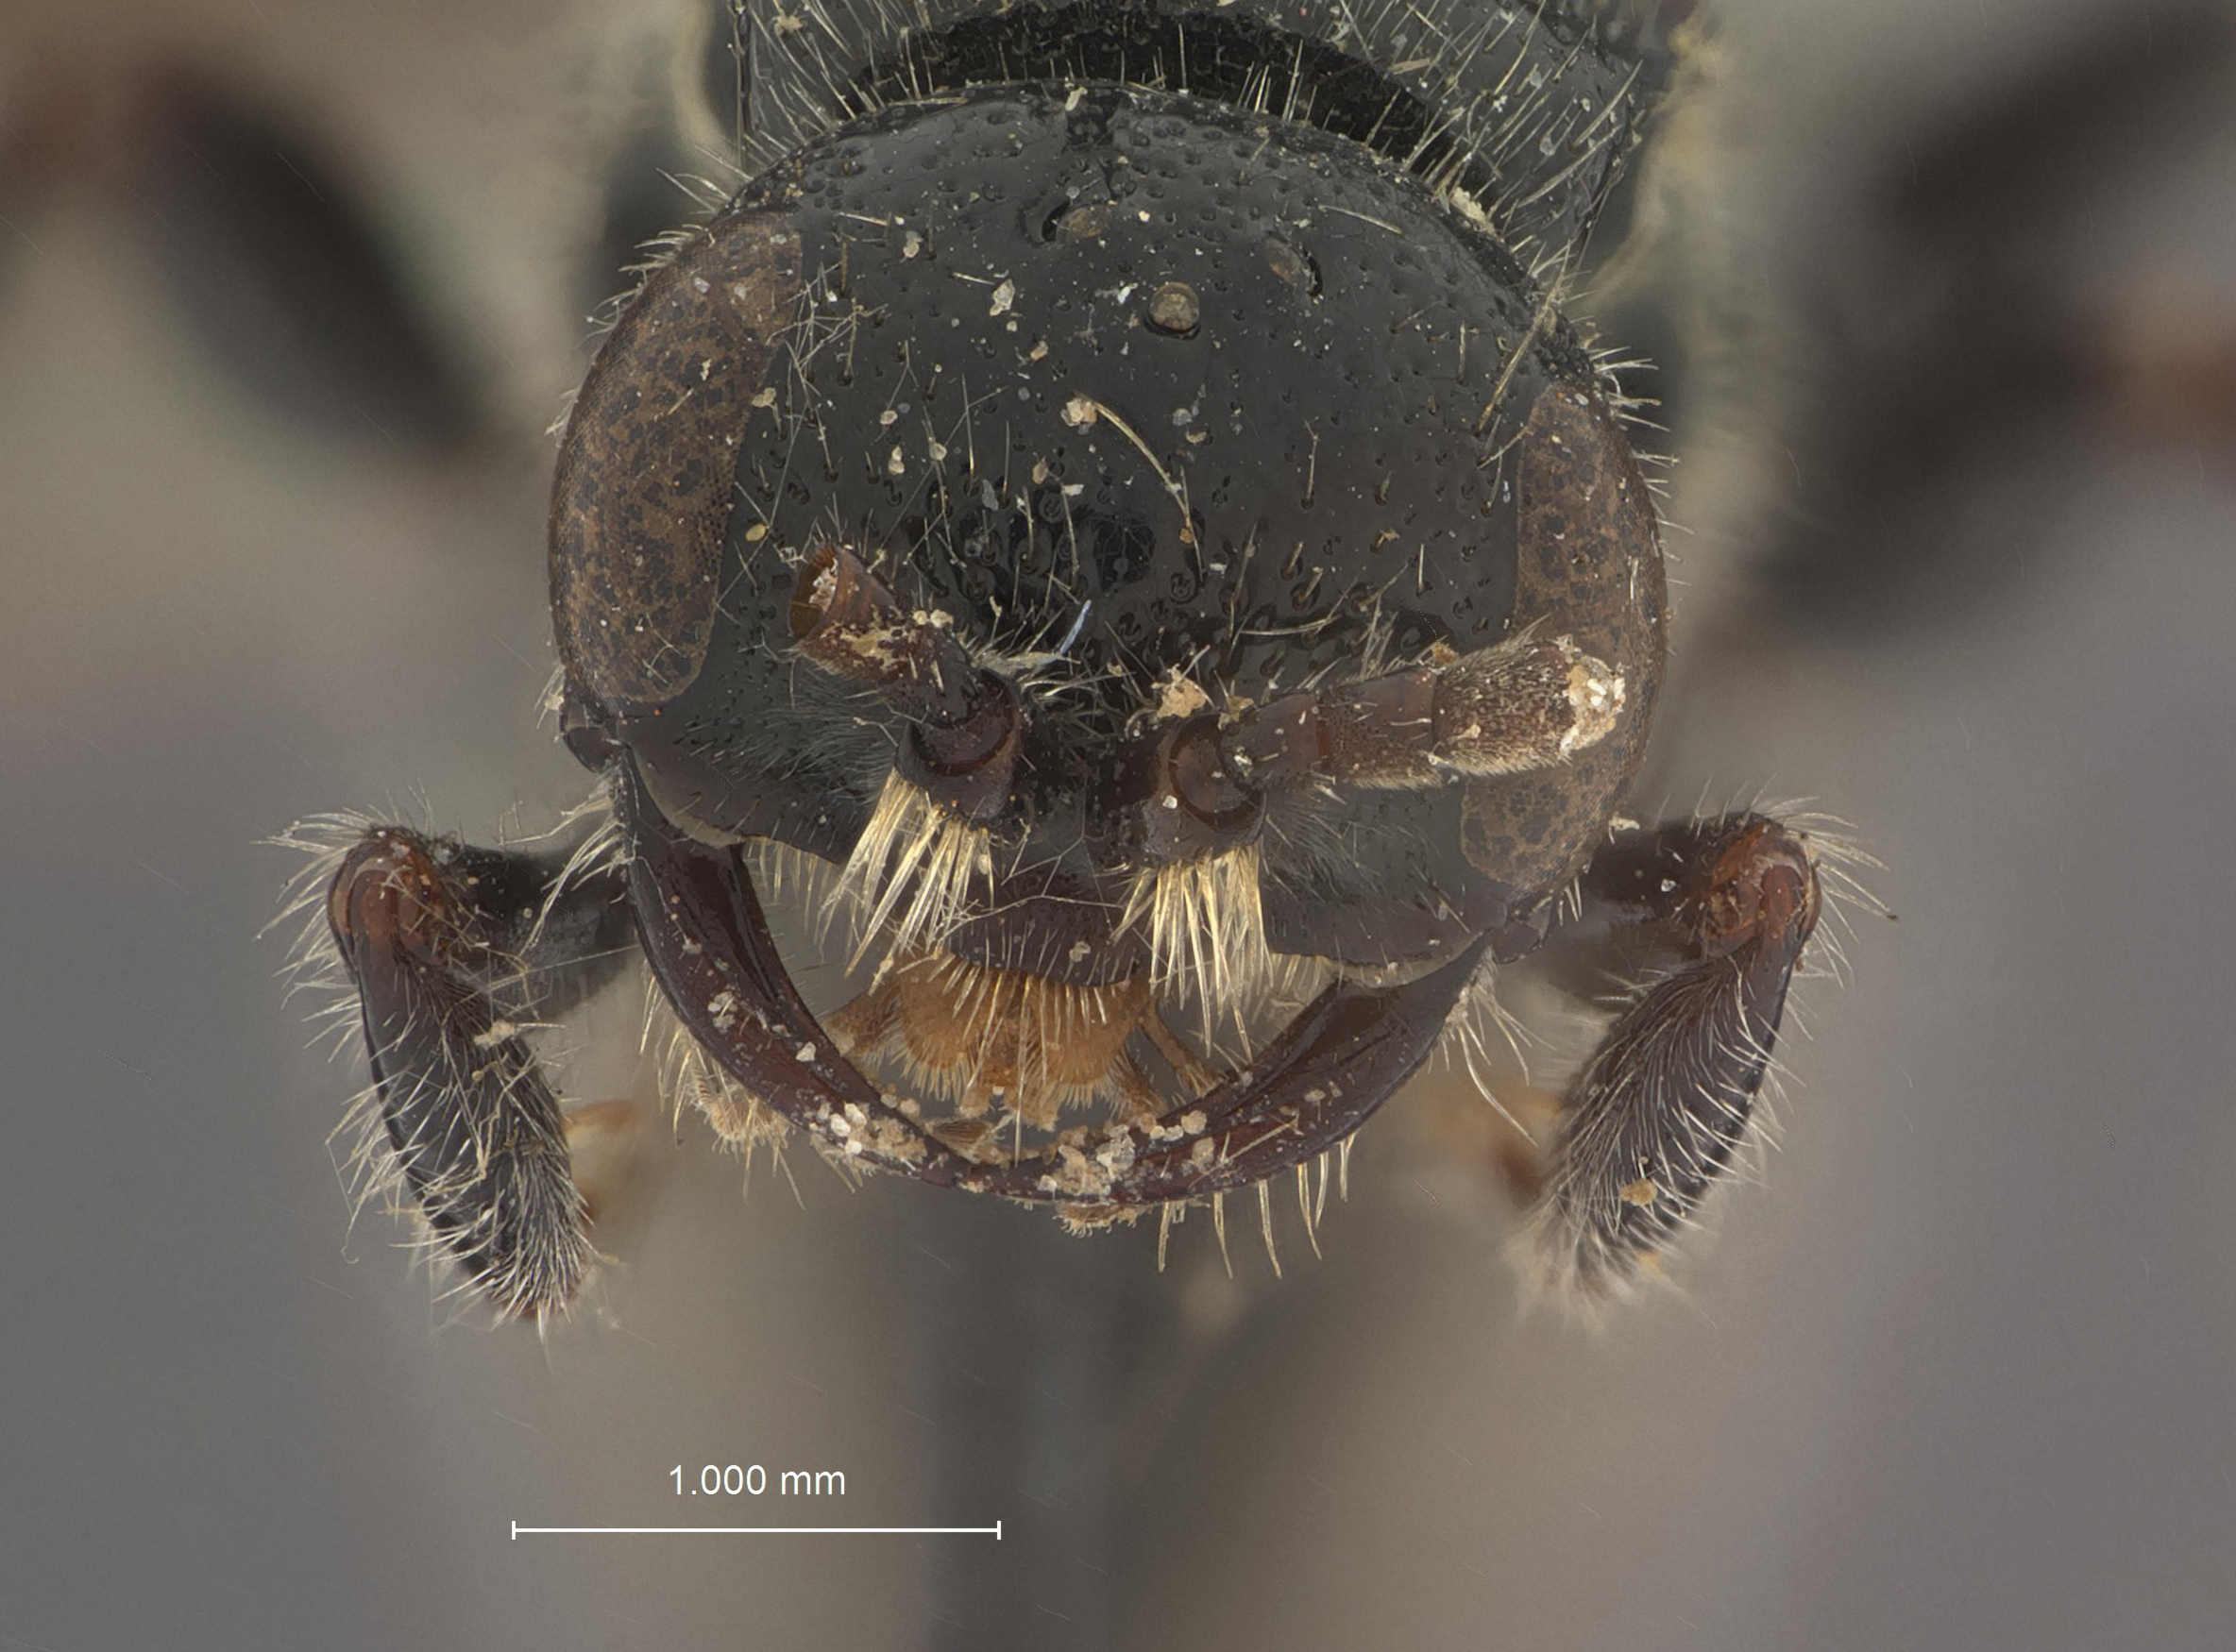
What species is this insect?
Tiphia inconspicua
